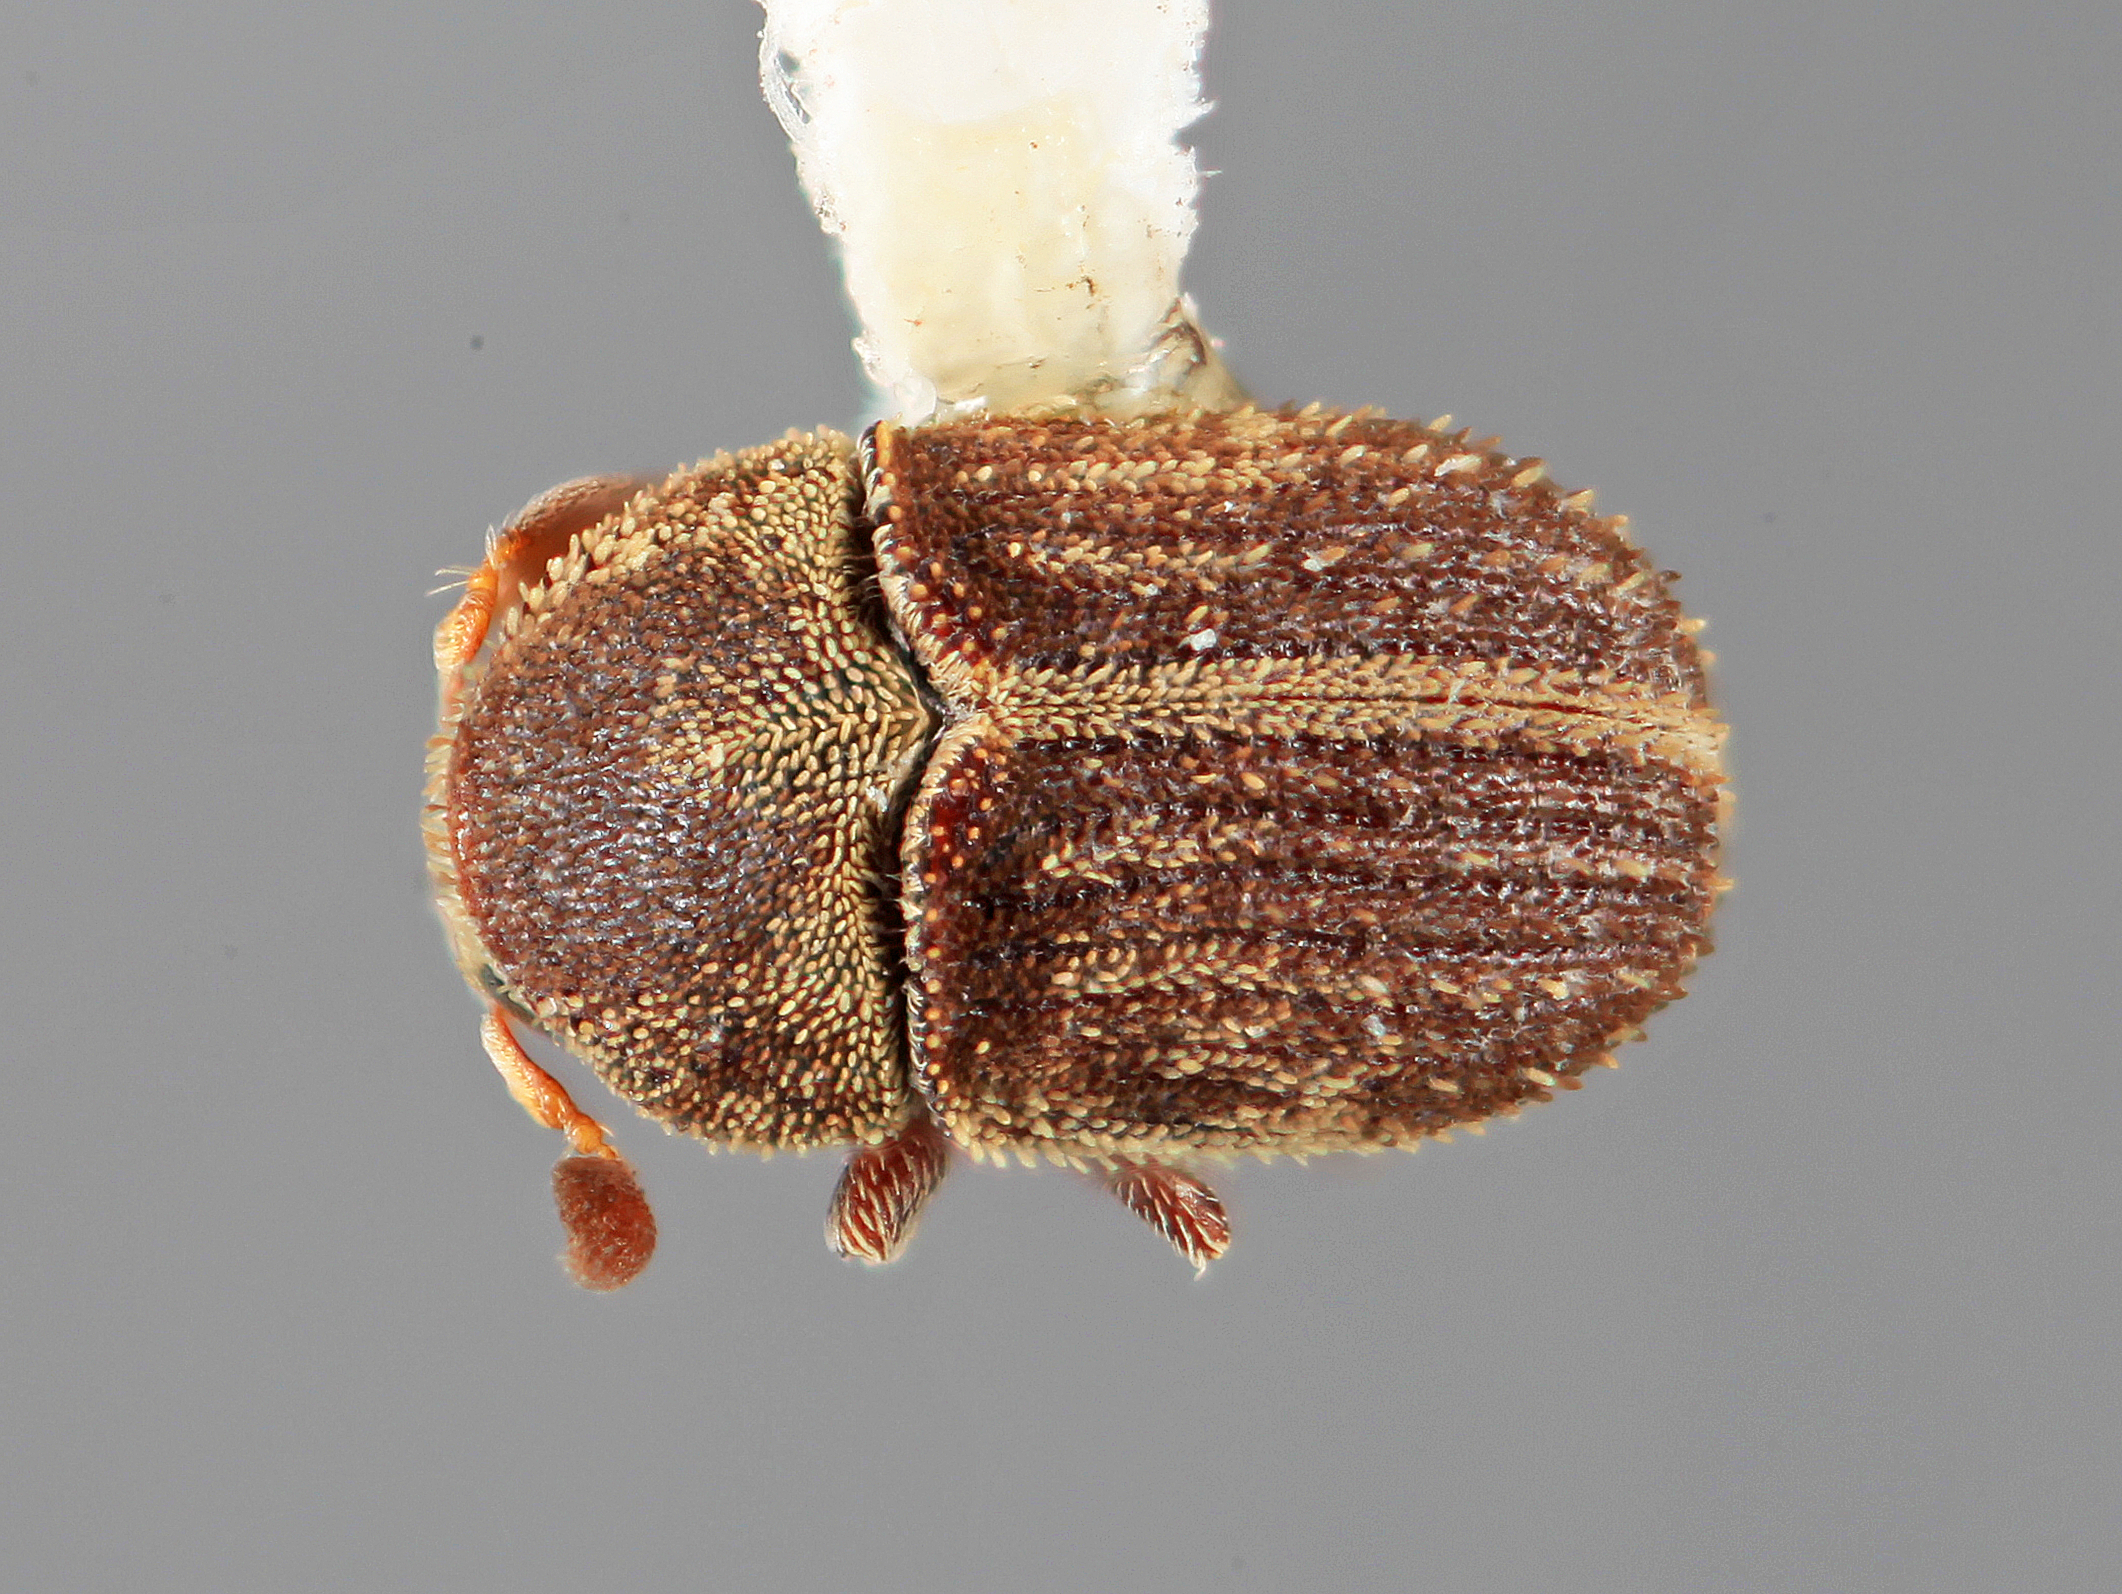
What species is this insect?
Chramesus varius
